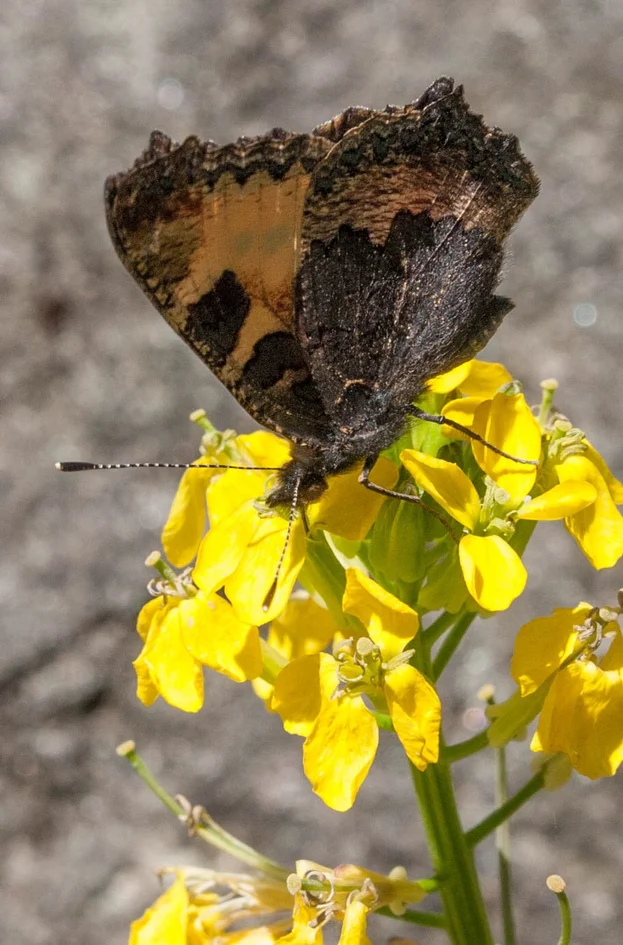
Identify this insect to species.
Aglais urticae
